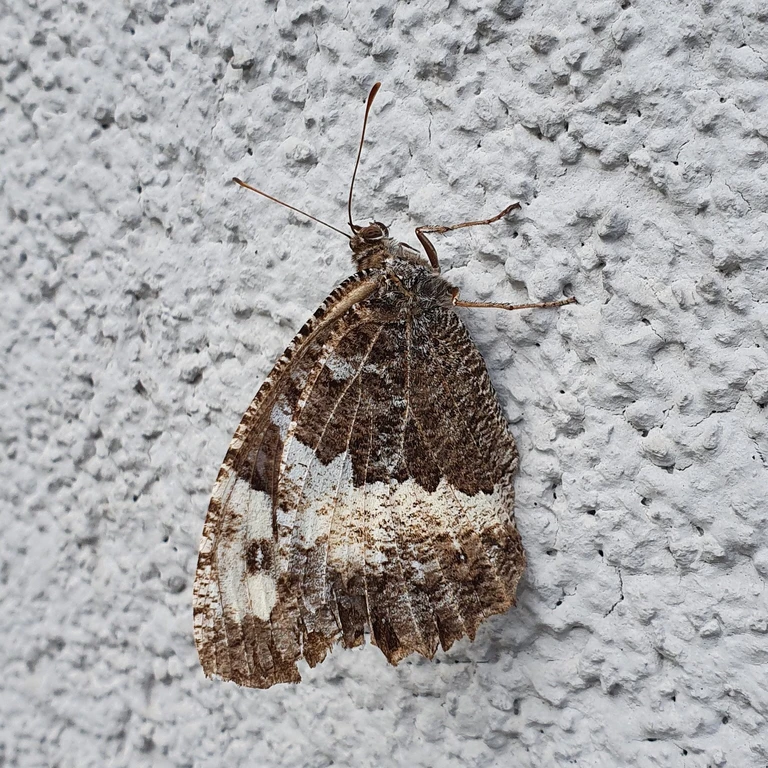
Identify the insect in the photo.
Brintesia circe
